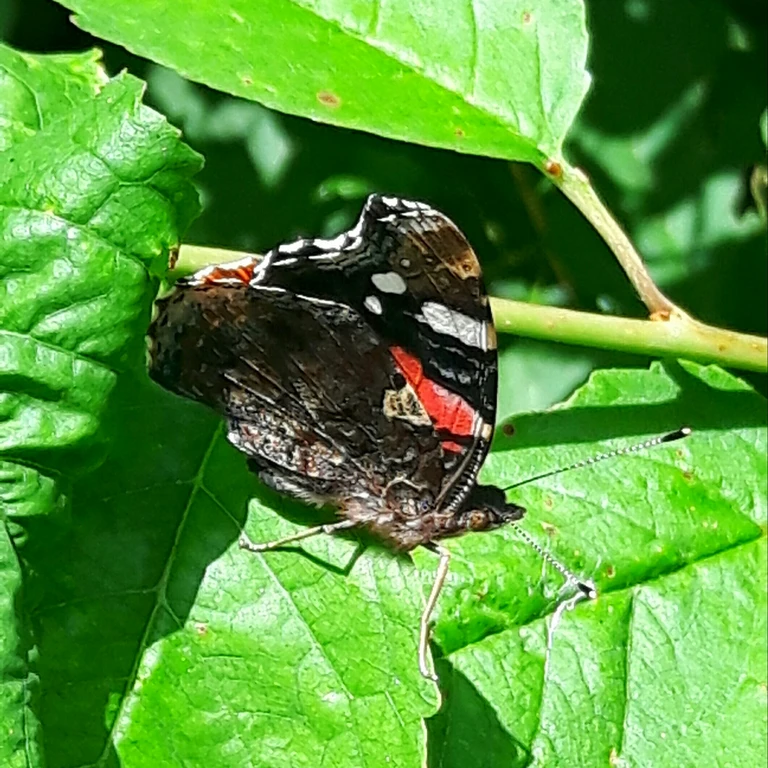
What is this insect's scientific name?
Vanessa atalanta
